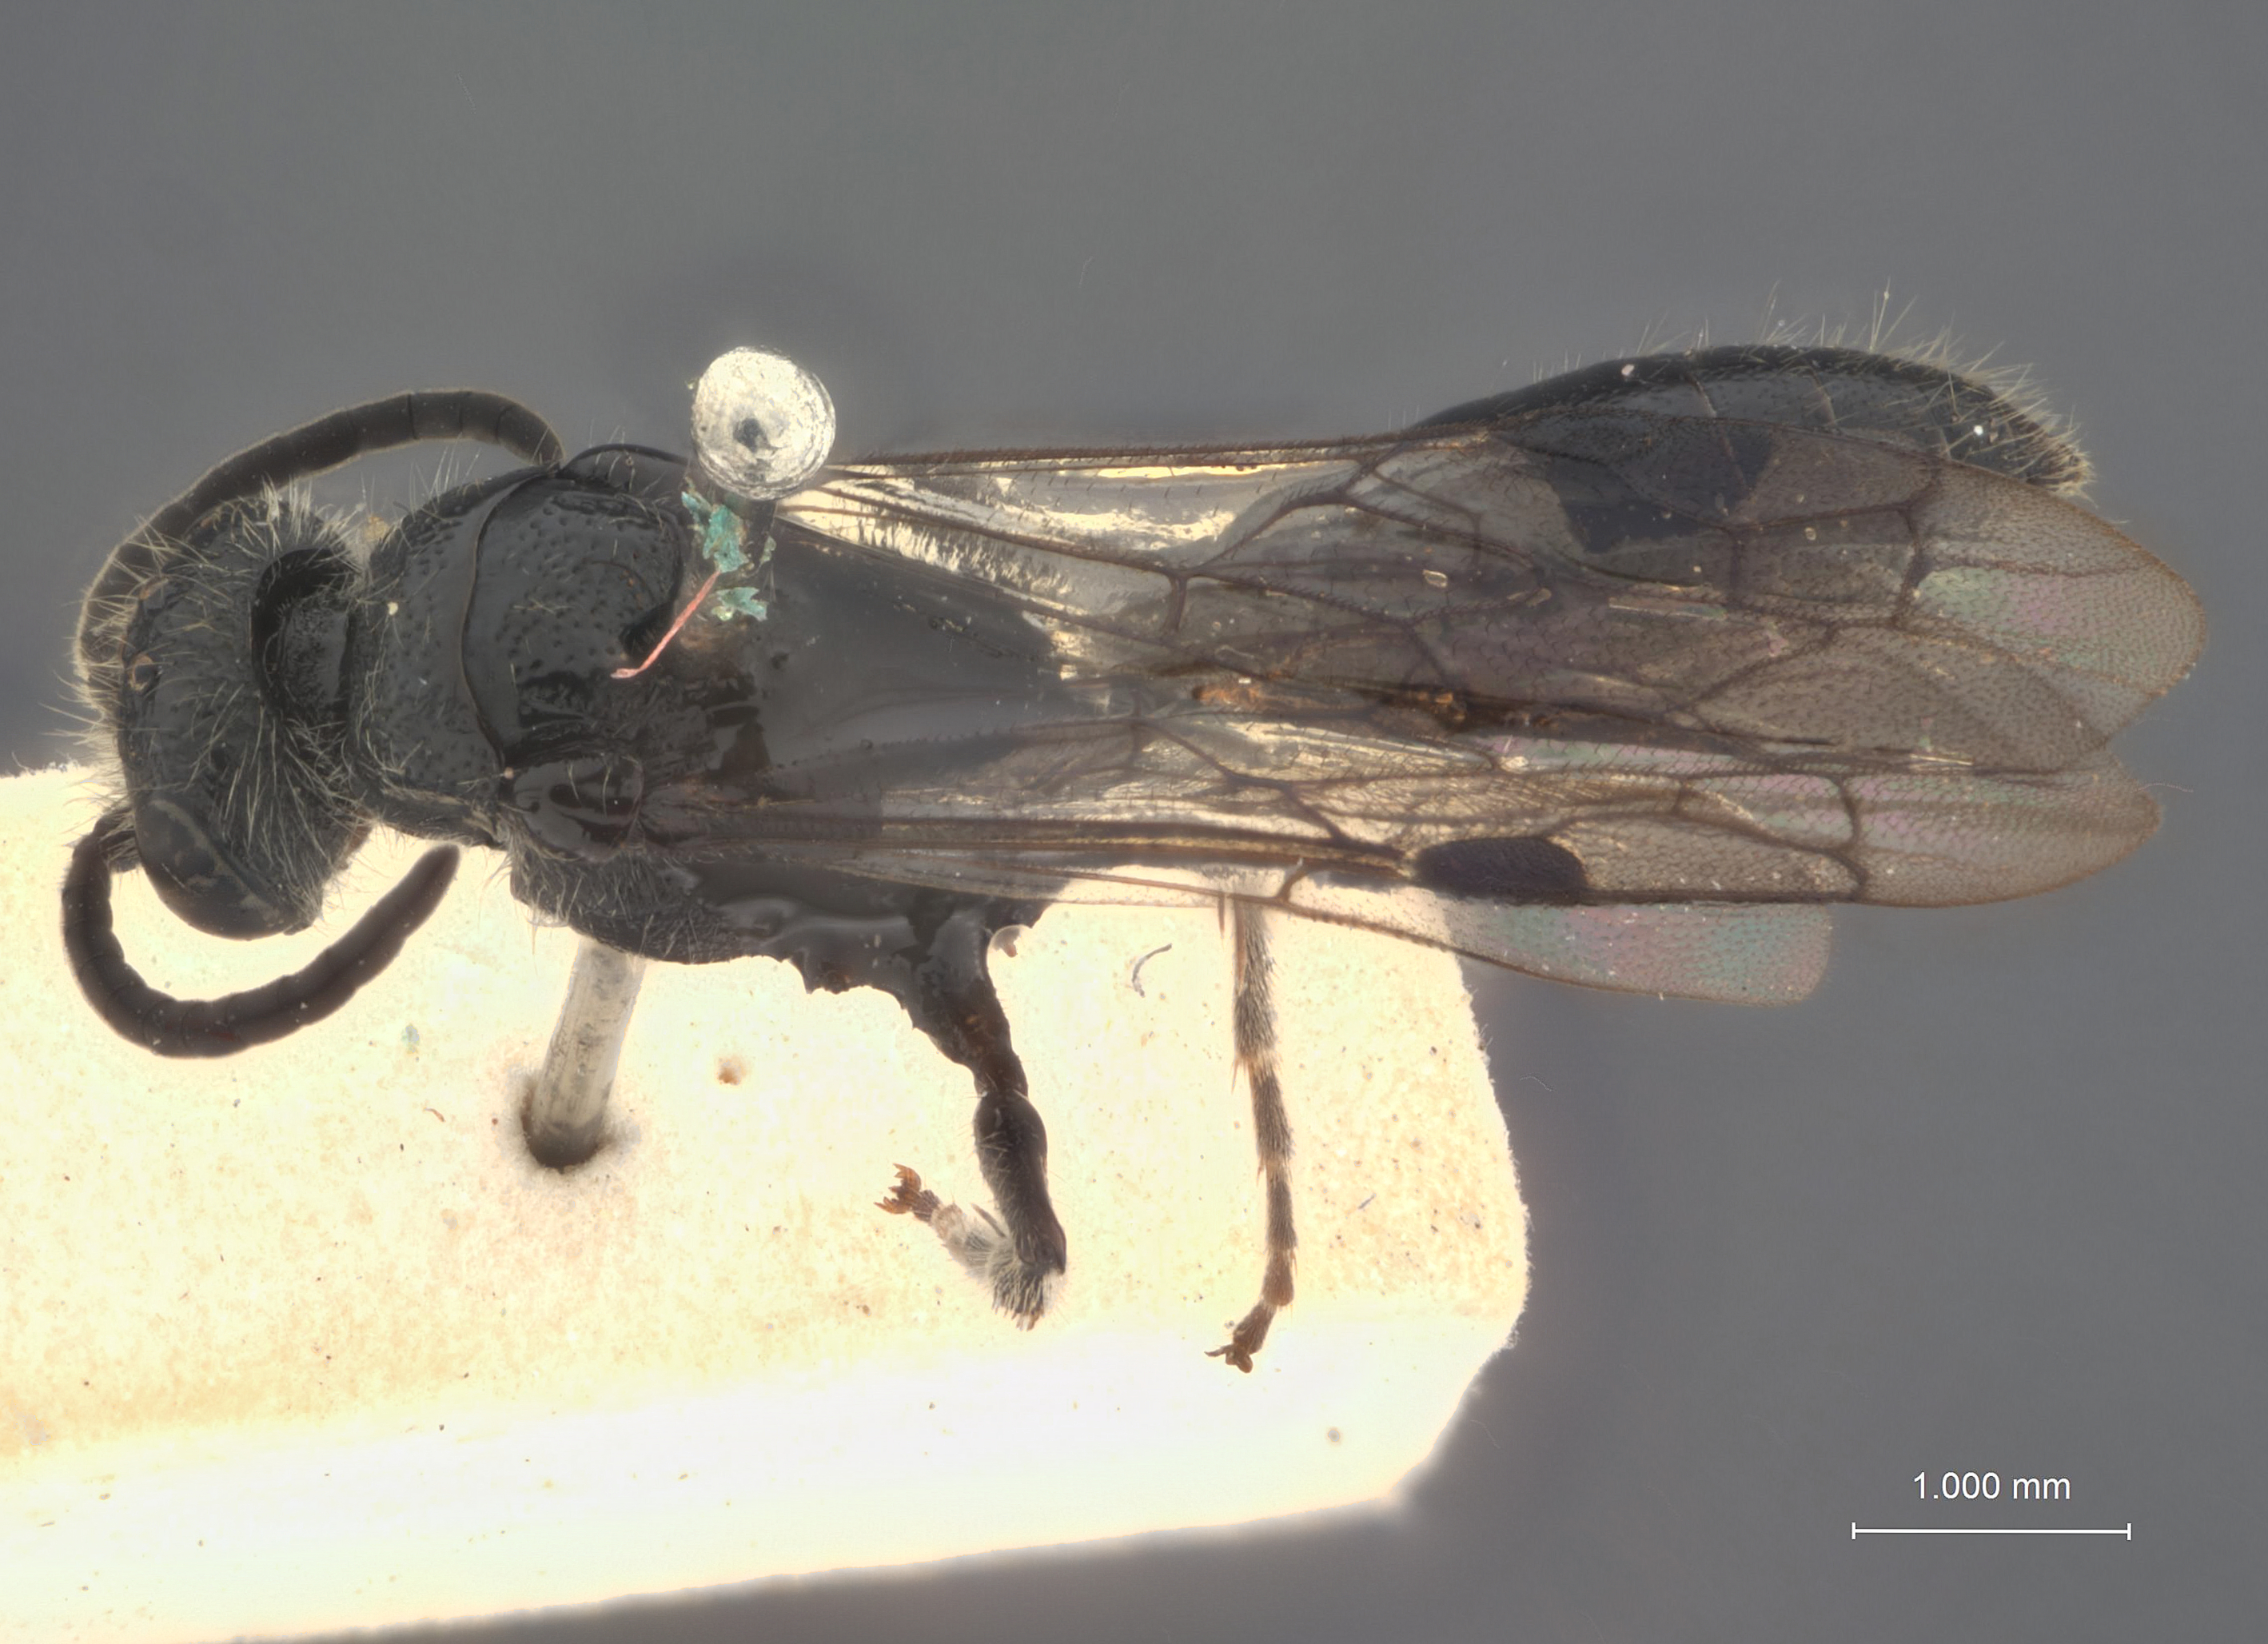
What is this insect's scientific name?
Tiphia fletcheri
